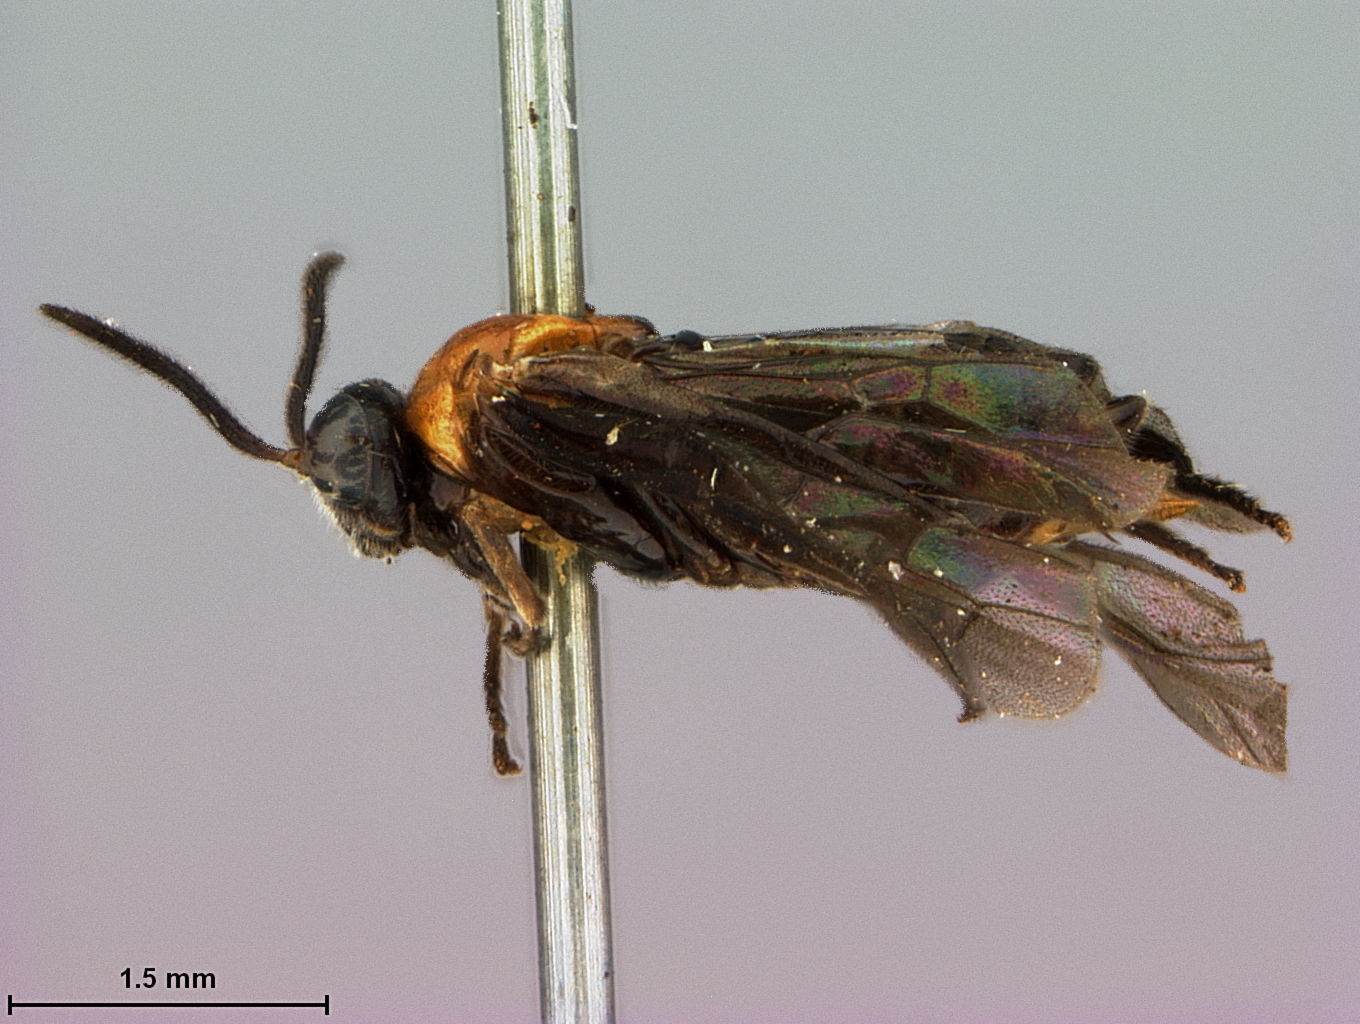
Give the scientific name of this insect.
Atomacera tria
